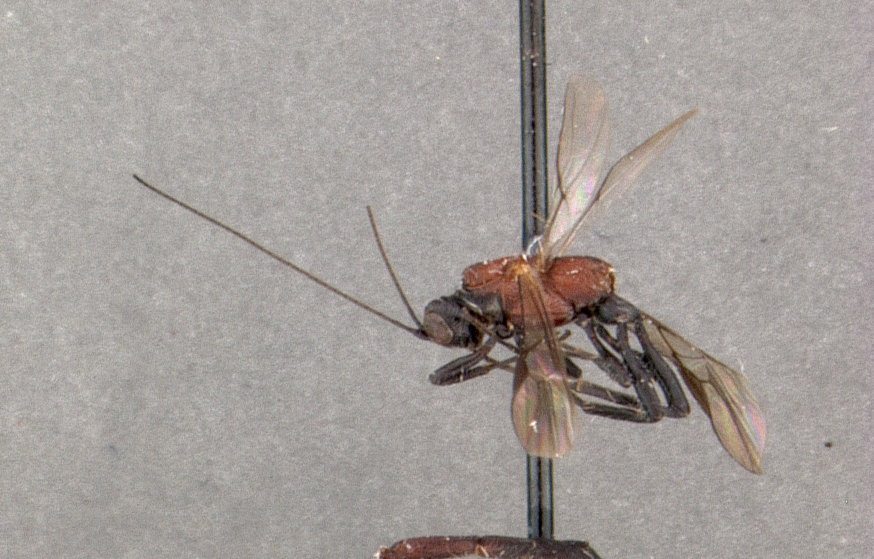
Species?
Acrophasmus rubronotum
